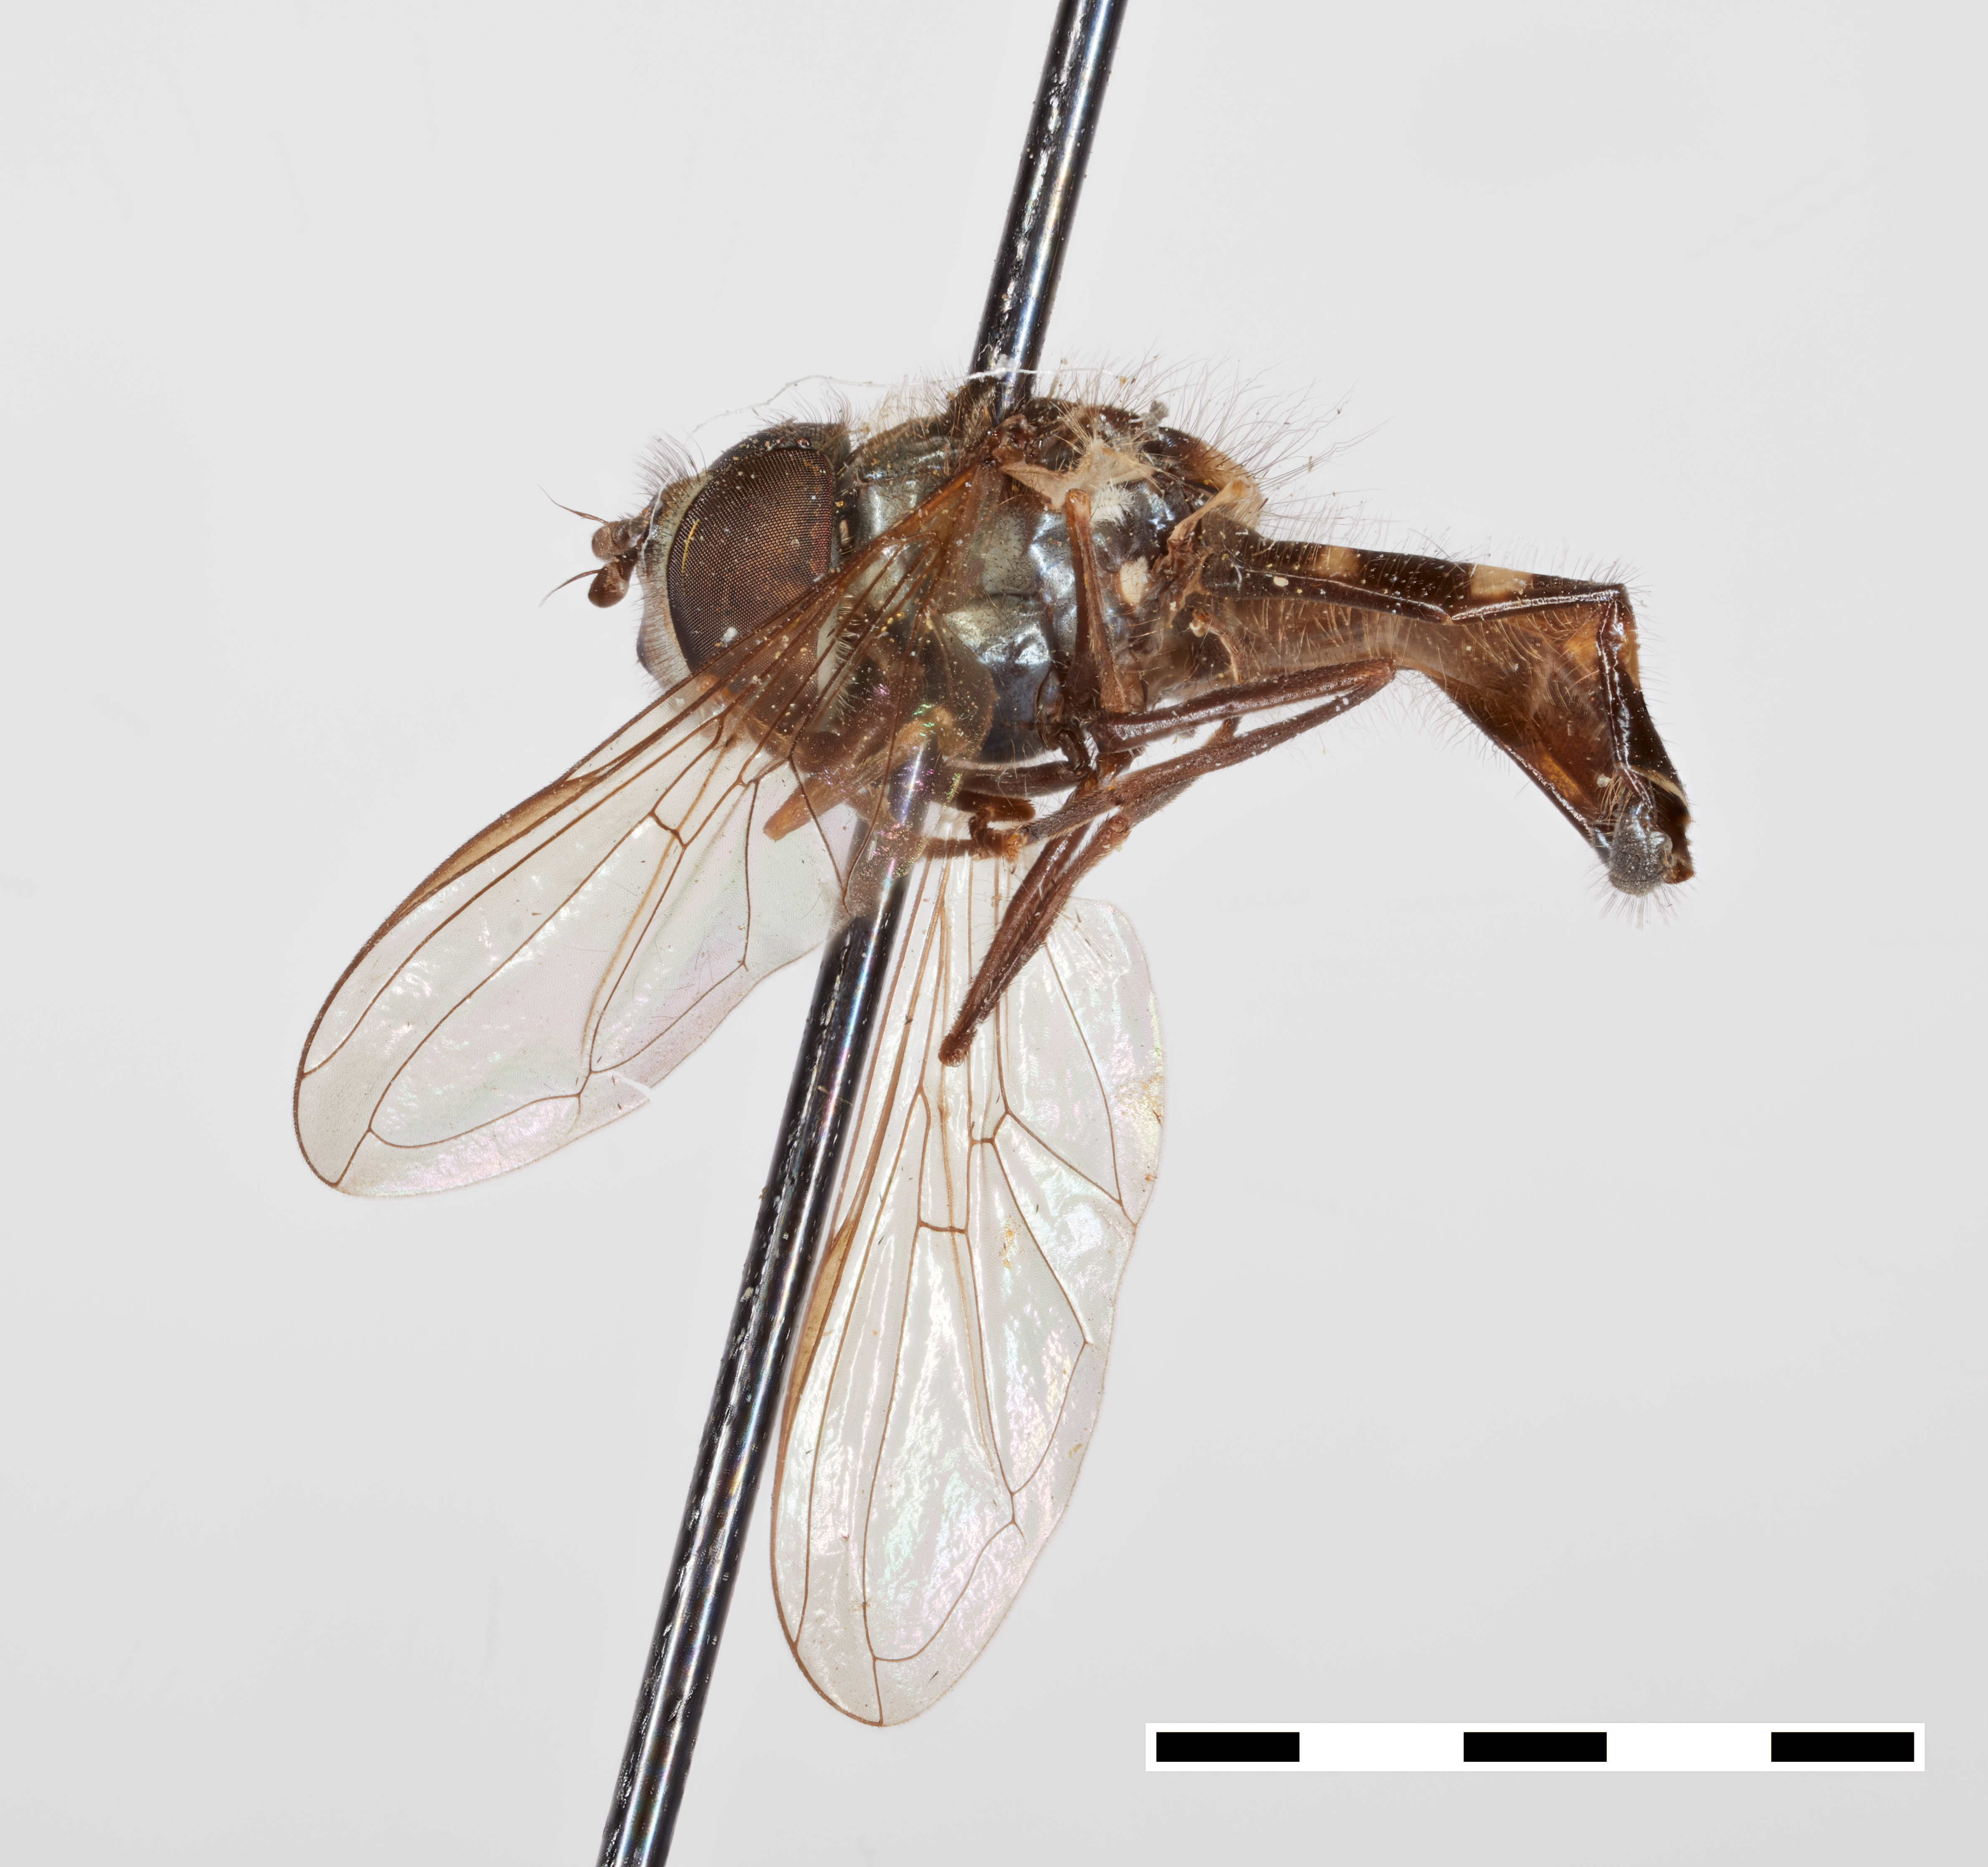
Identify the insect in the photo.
Melanostoma cherokeensis
